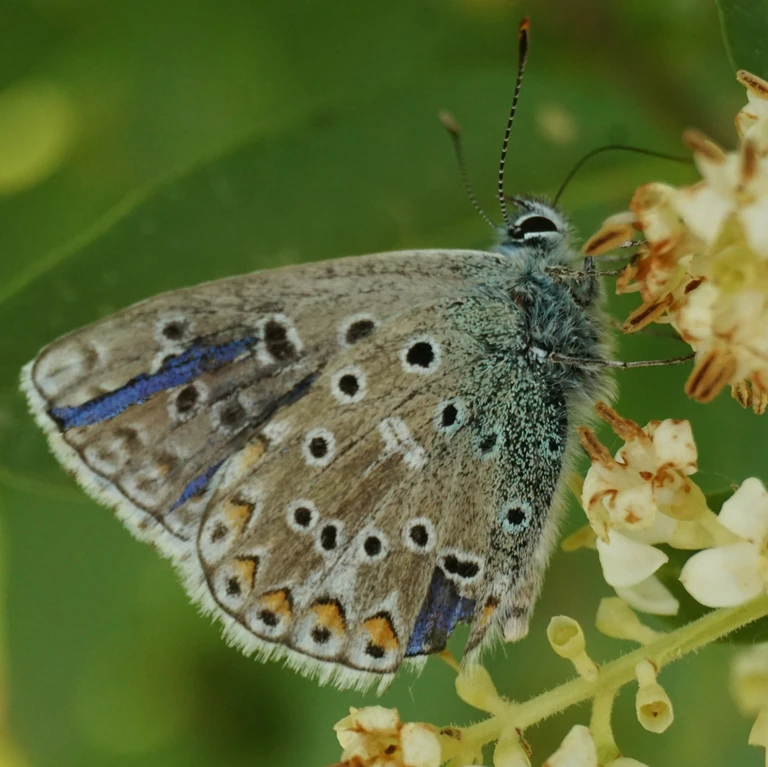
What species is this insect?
Lysandra bellargus
